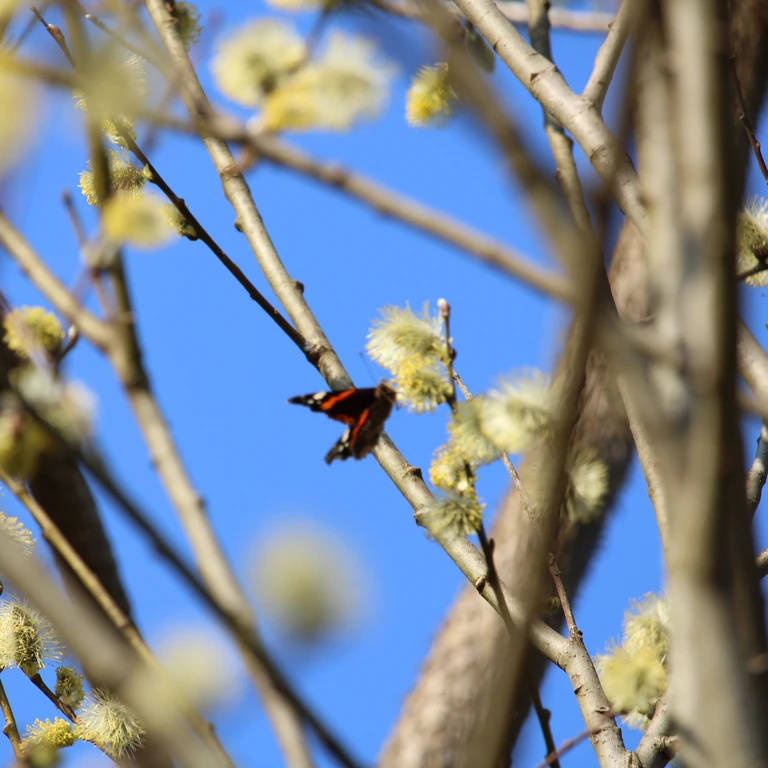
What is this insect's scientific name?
Vanessa atalanta
